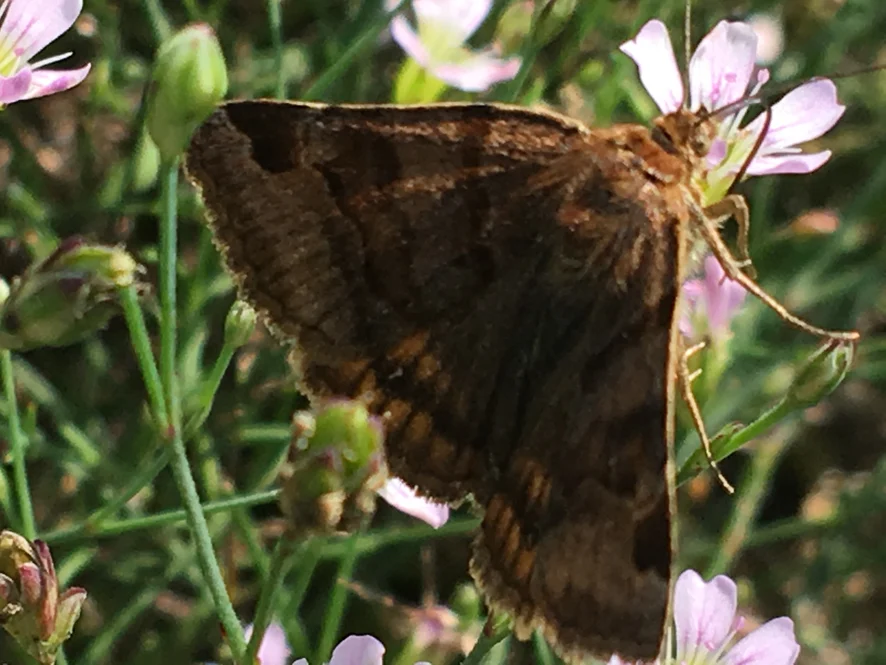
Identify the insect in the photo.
Euclidia glyphica
